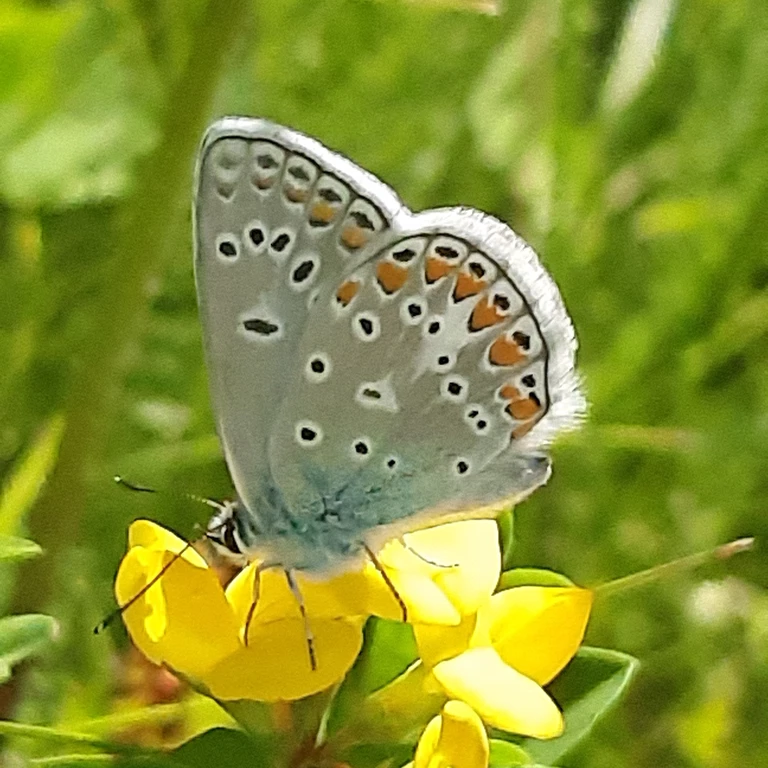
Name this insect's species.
Polyommatus thersites
